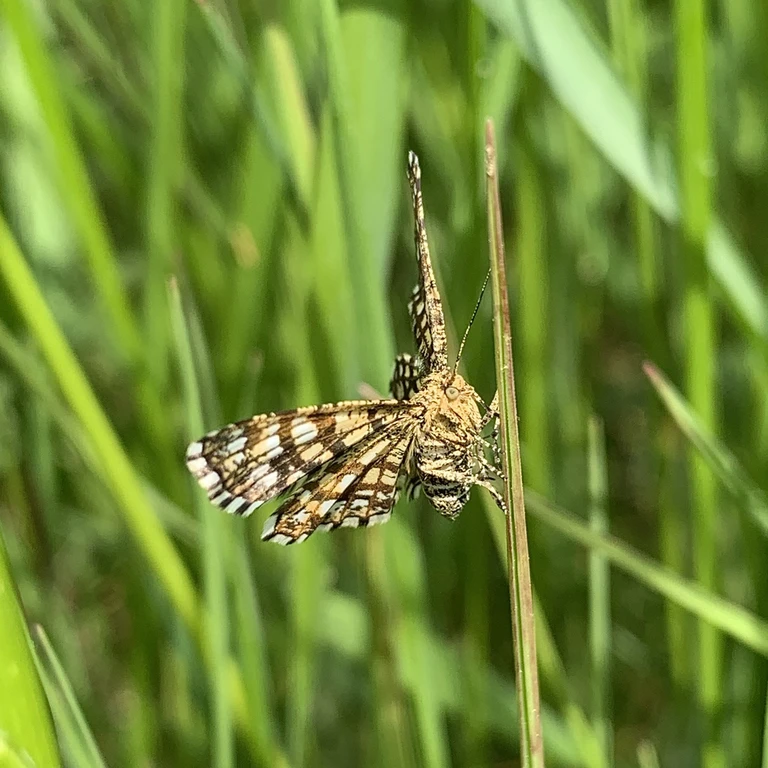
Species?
Chiasmia clathrata
